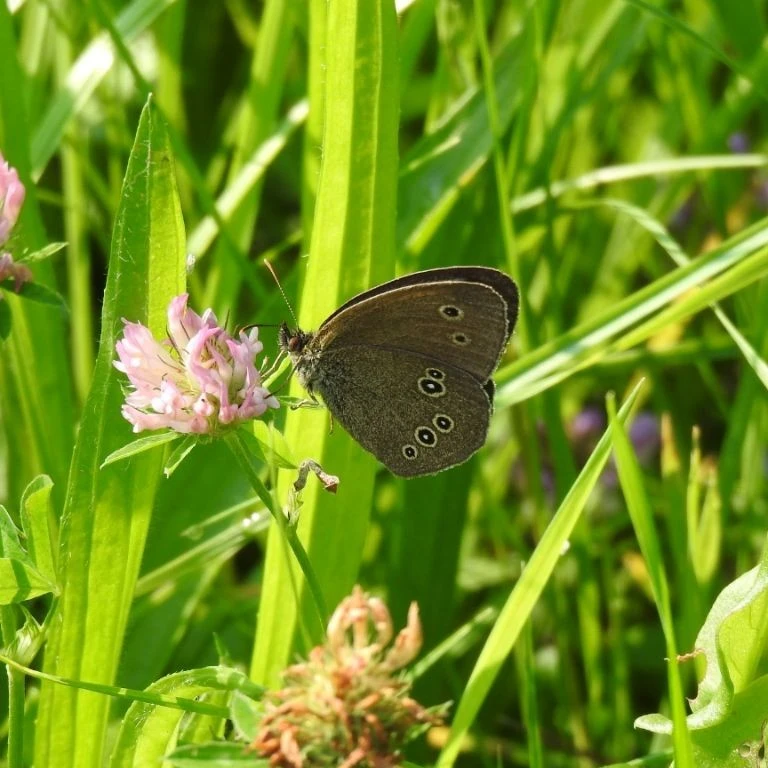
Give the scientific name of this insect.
Aphantopus hyperantus
